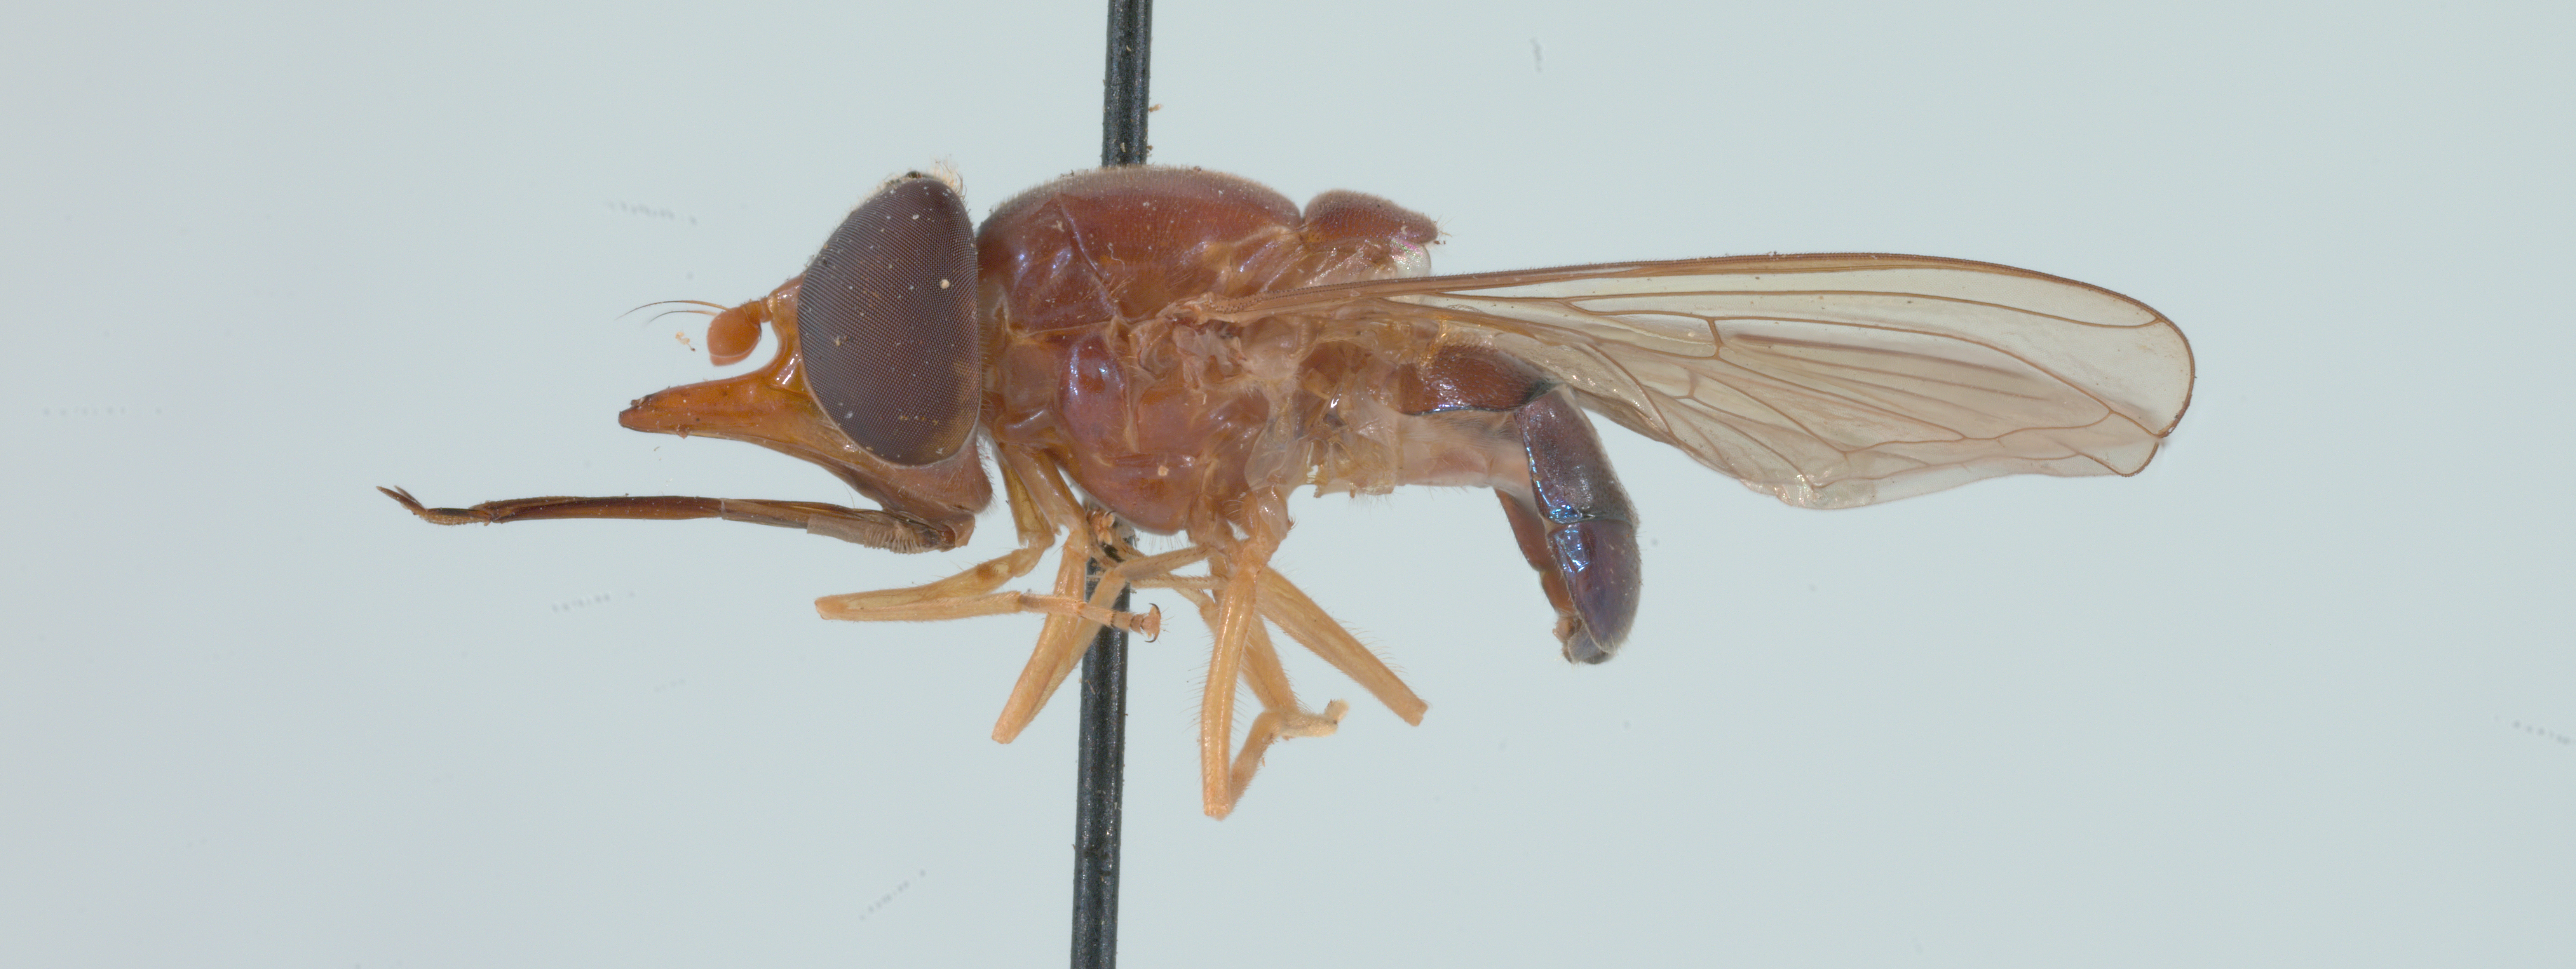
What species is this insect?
Rhingia caerulescens
